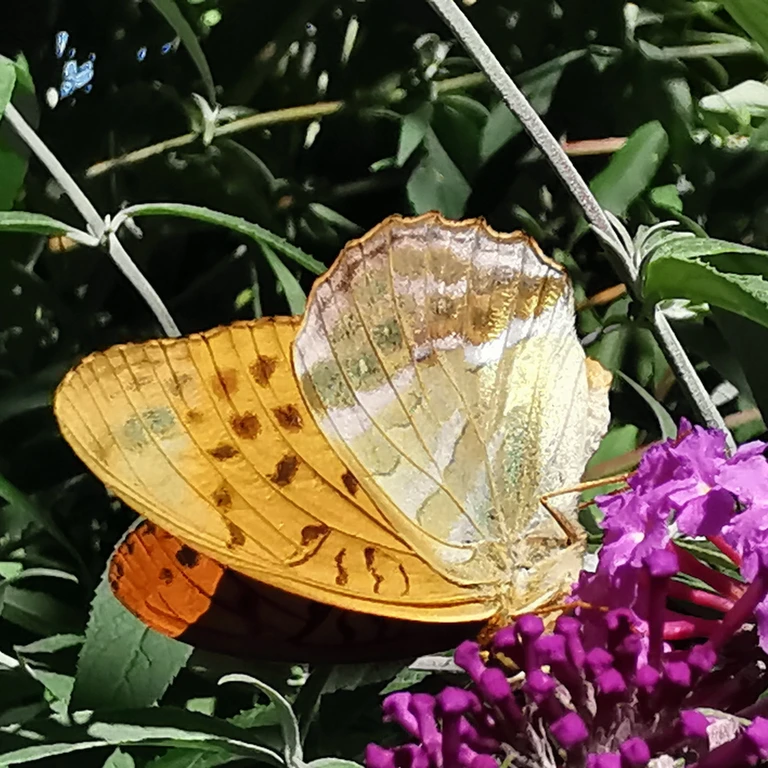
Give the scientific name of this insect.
Argynnis paphia
